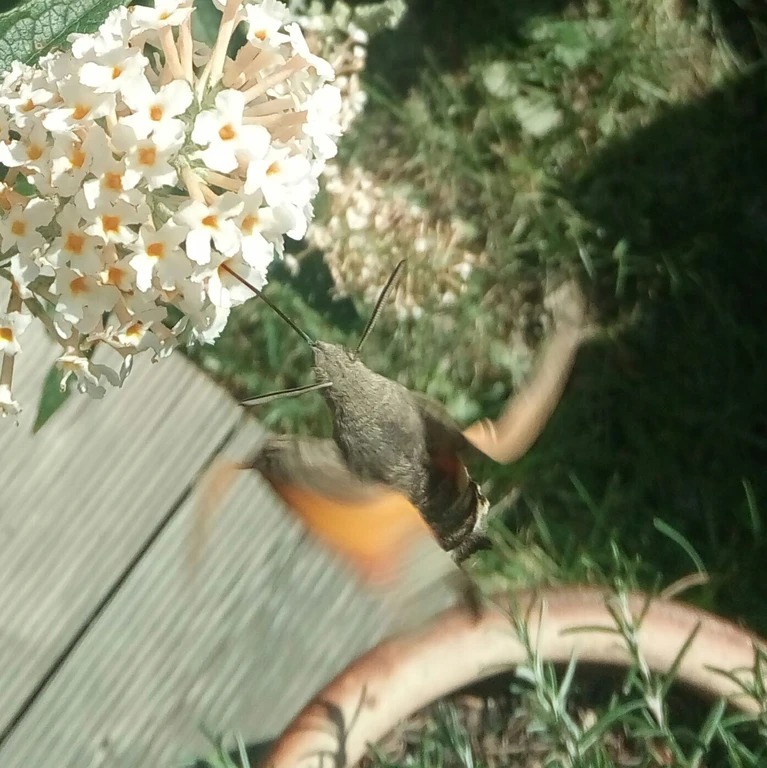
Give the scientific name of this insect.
Macroglossum stellatarum
